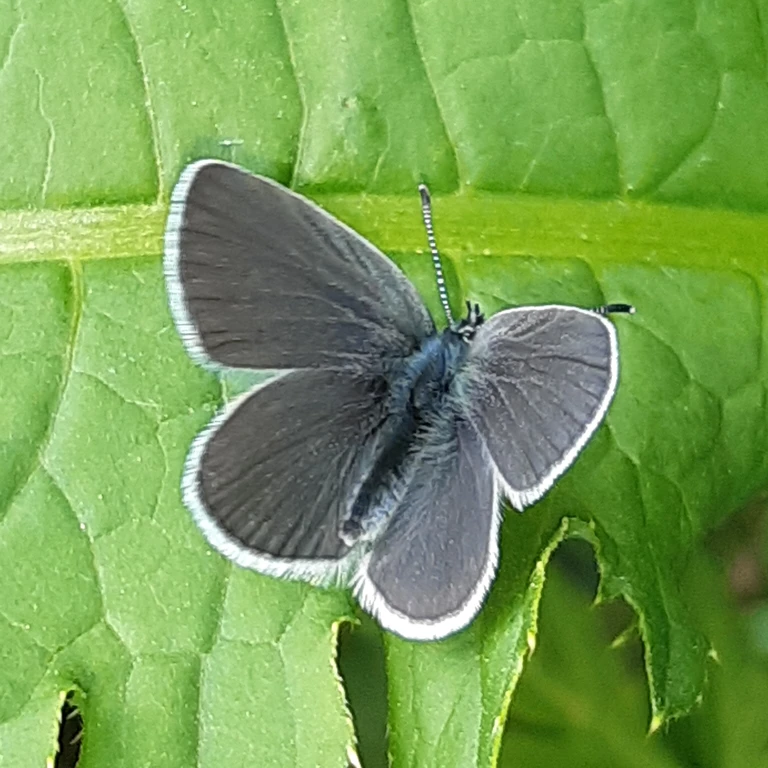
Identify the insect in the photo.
Cupido minimus
